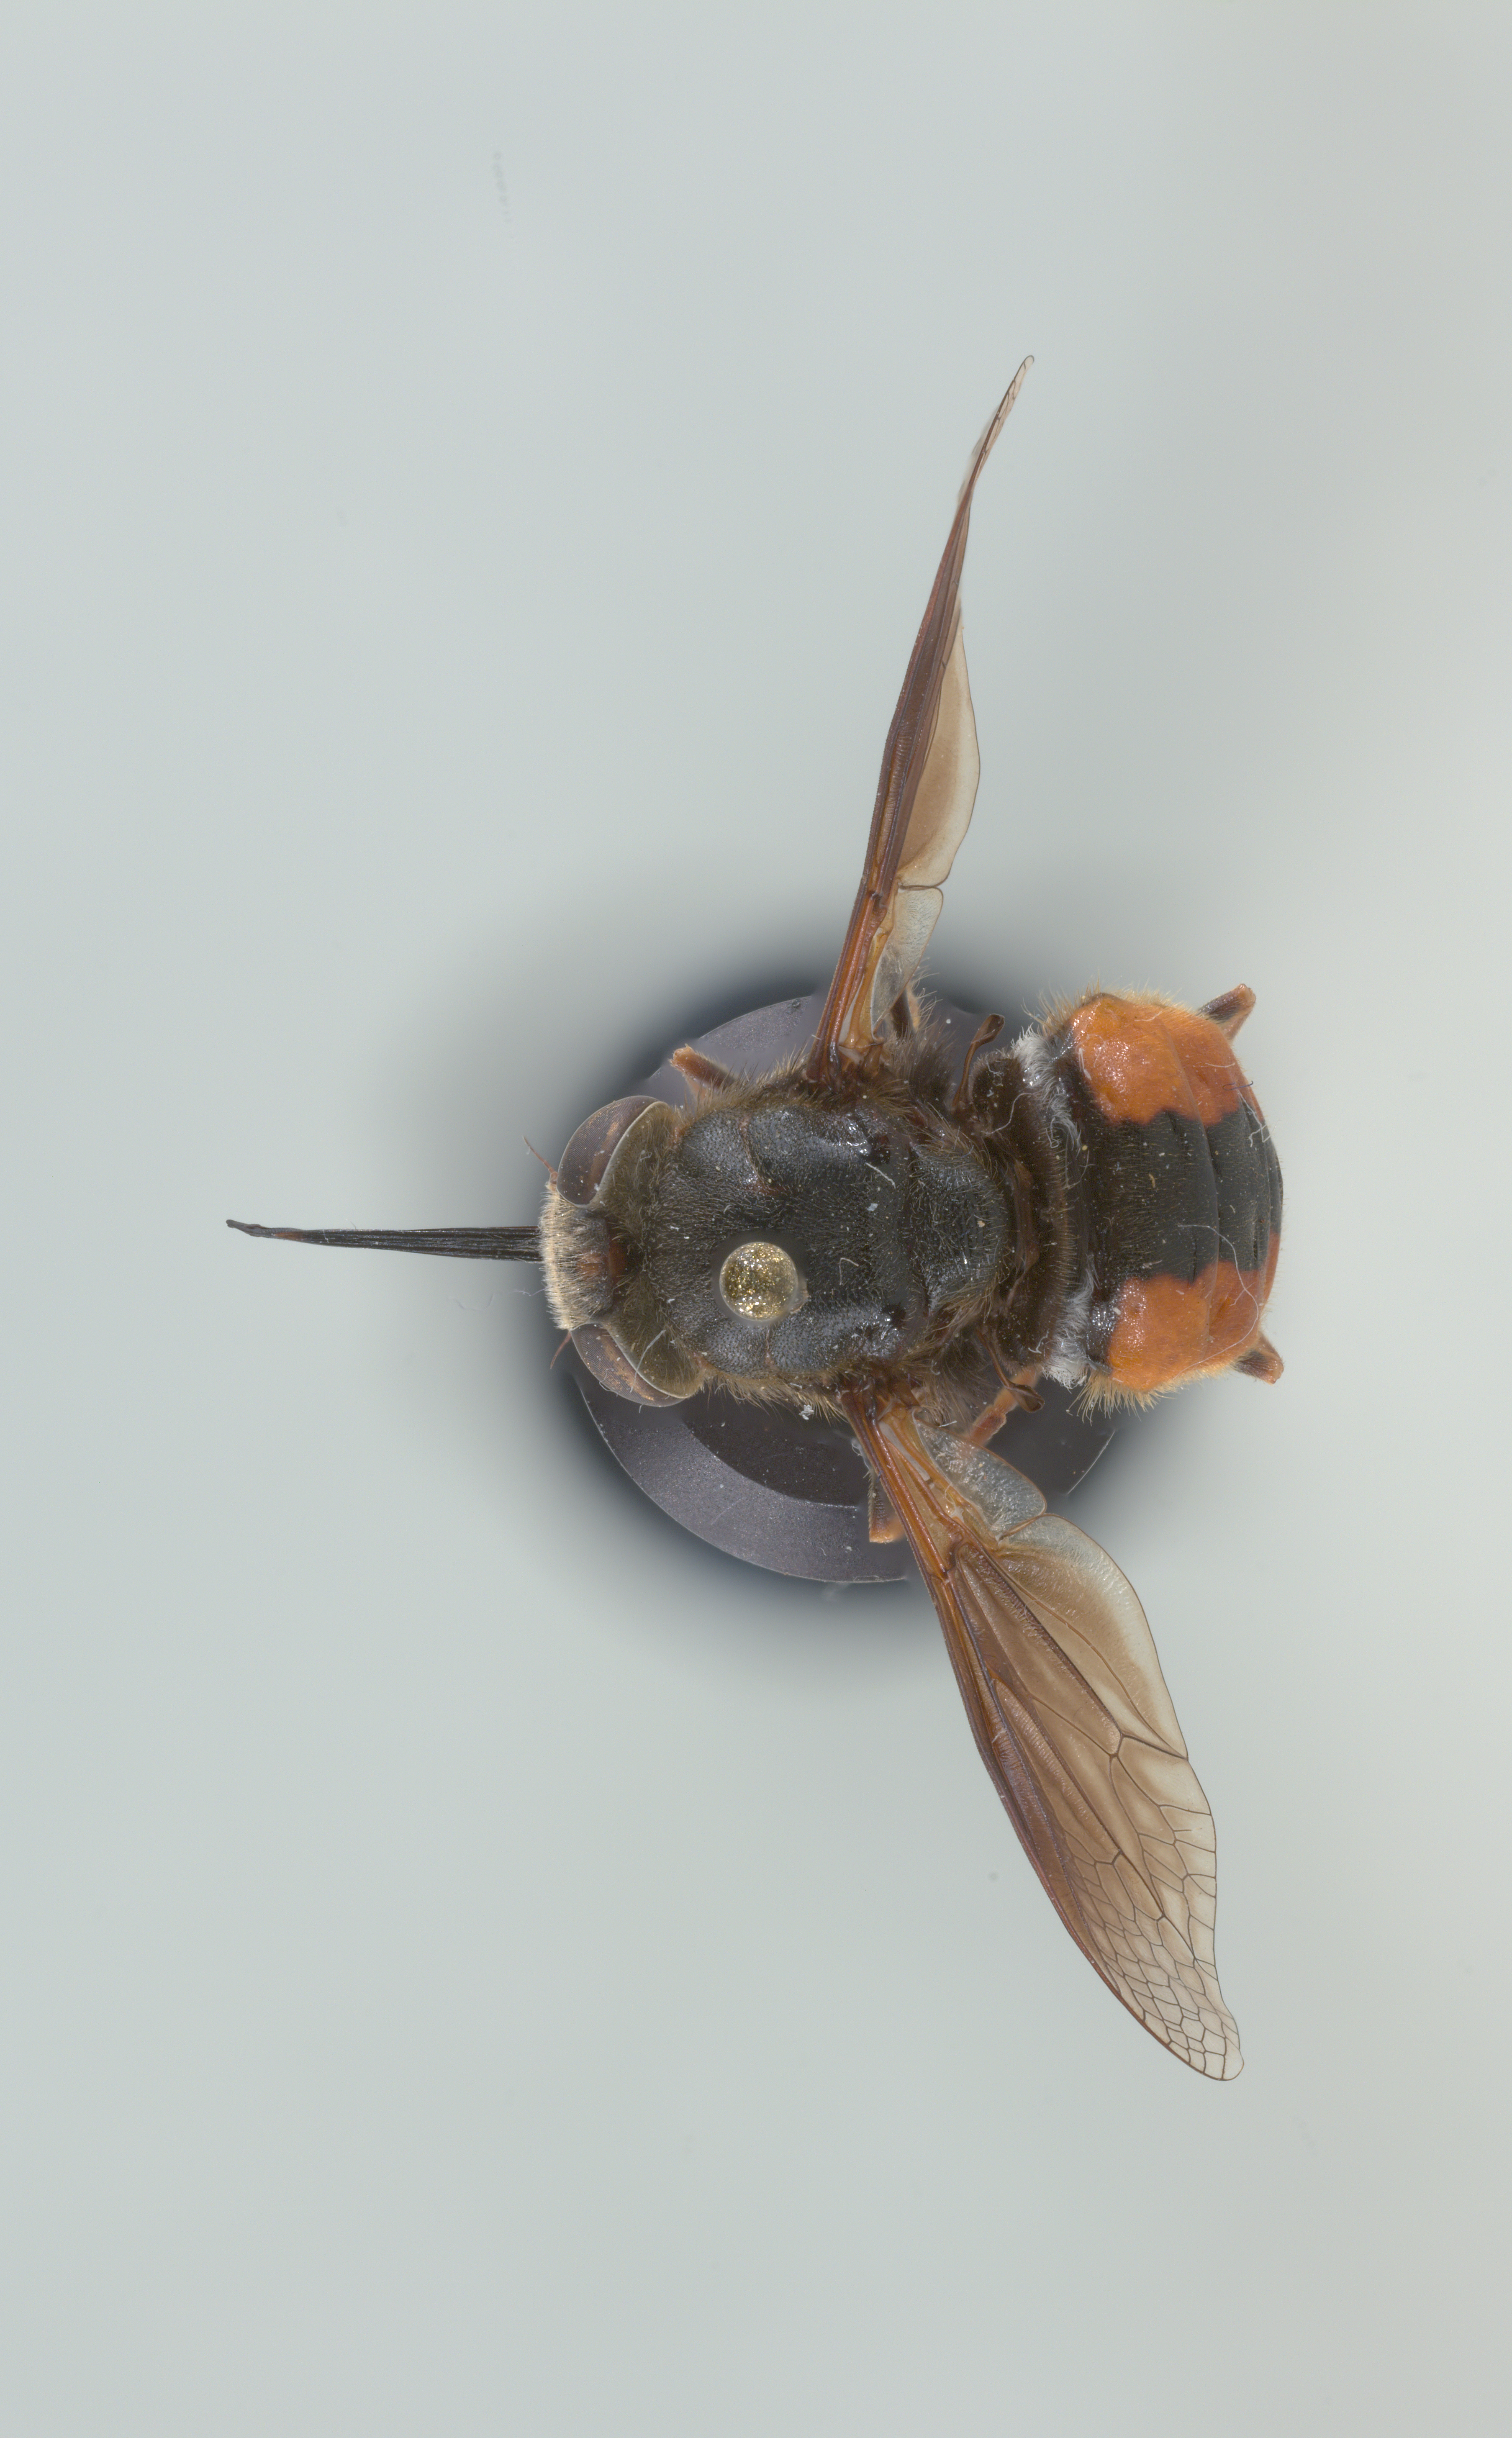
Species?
Nemestrinus perezii
